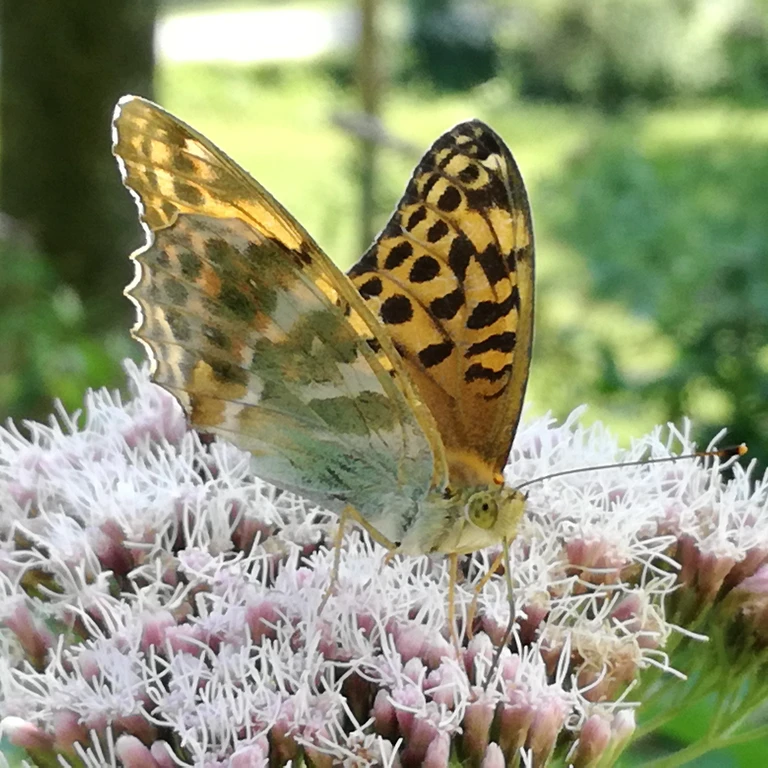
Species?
Argynnis paphia
